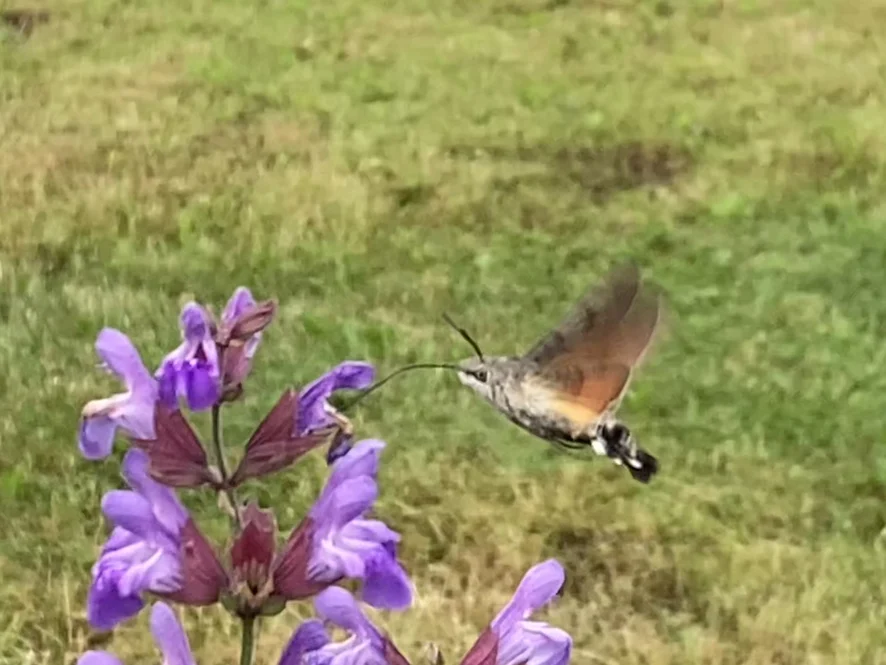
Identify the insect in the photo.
Macroglossum stellatarum
